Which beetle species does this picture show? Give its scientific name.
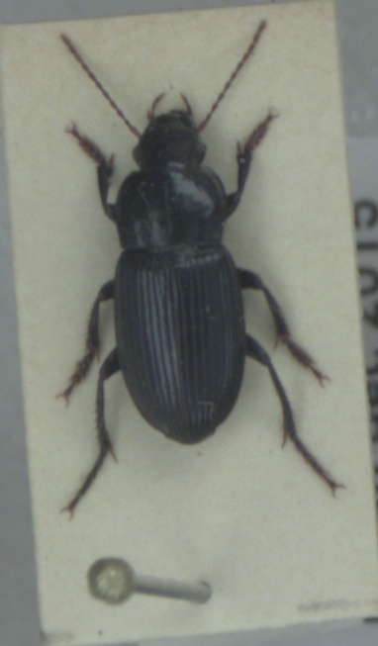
Harpalus rufipalpis
